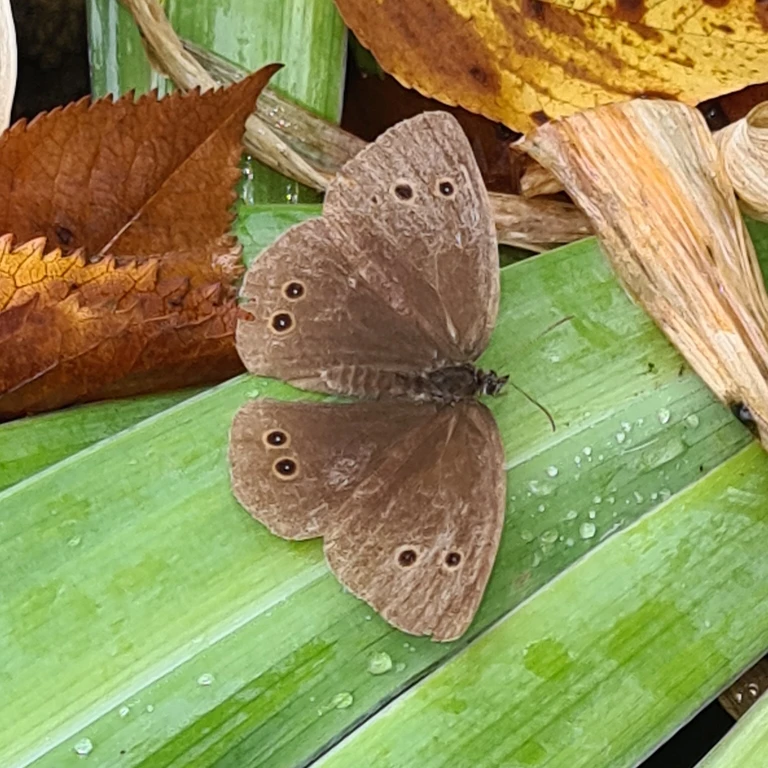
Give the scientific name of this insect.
Aphantopus hyperantus
